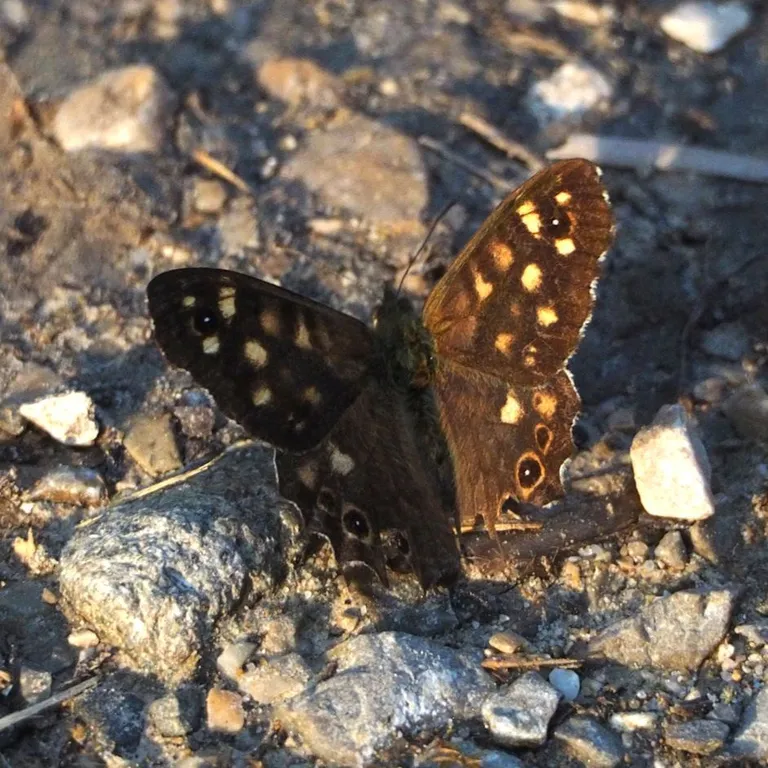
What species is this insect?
Pararge aegeria
